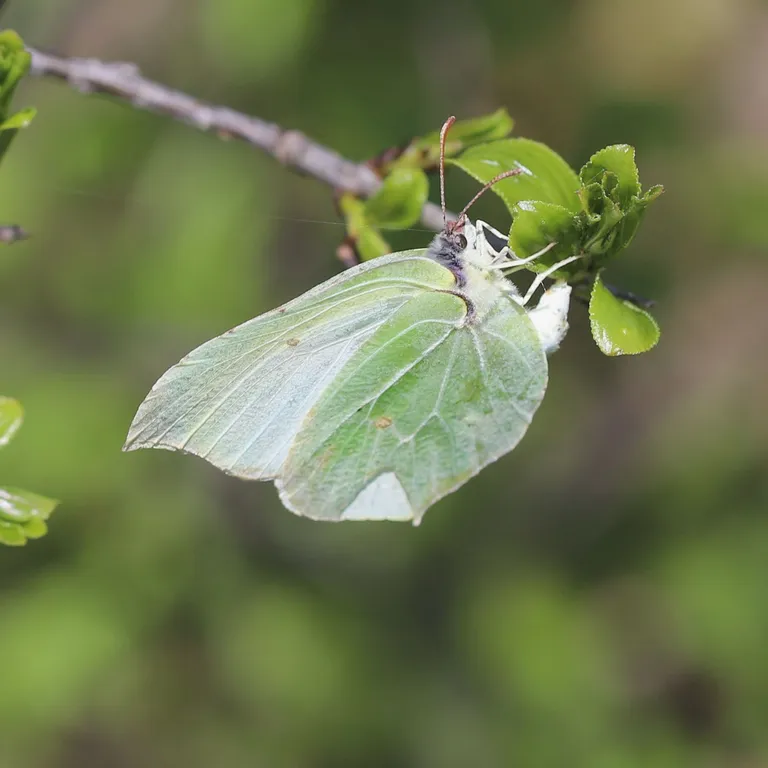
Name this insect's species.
Gonepteryx rhamni
